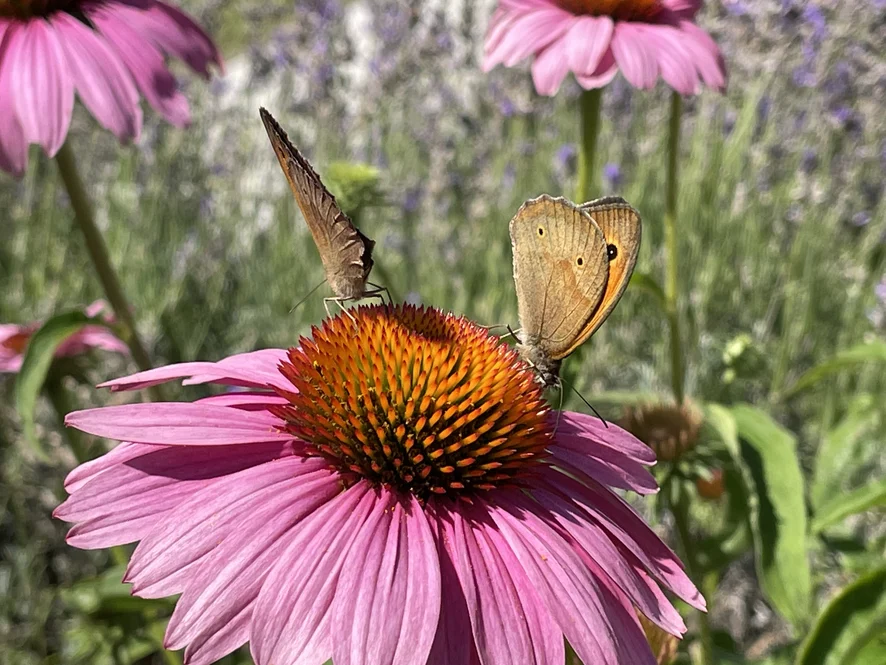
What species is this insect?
Maniola jurtina
